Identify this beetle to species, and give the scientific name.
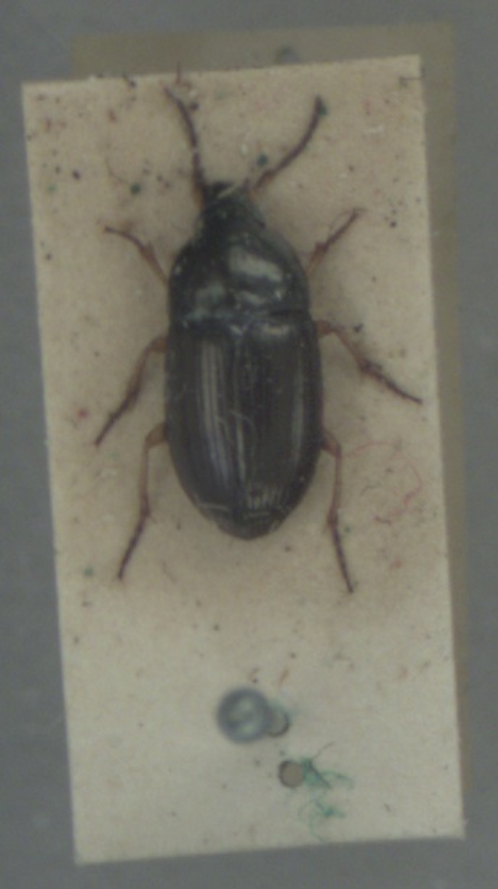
Amara familiaris
